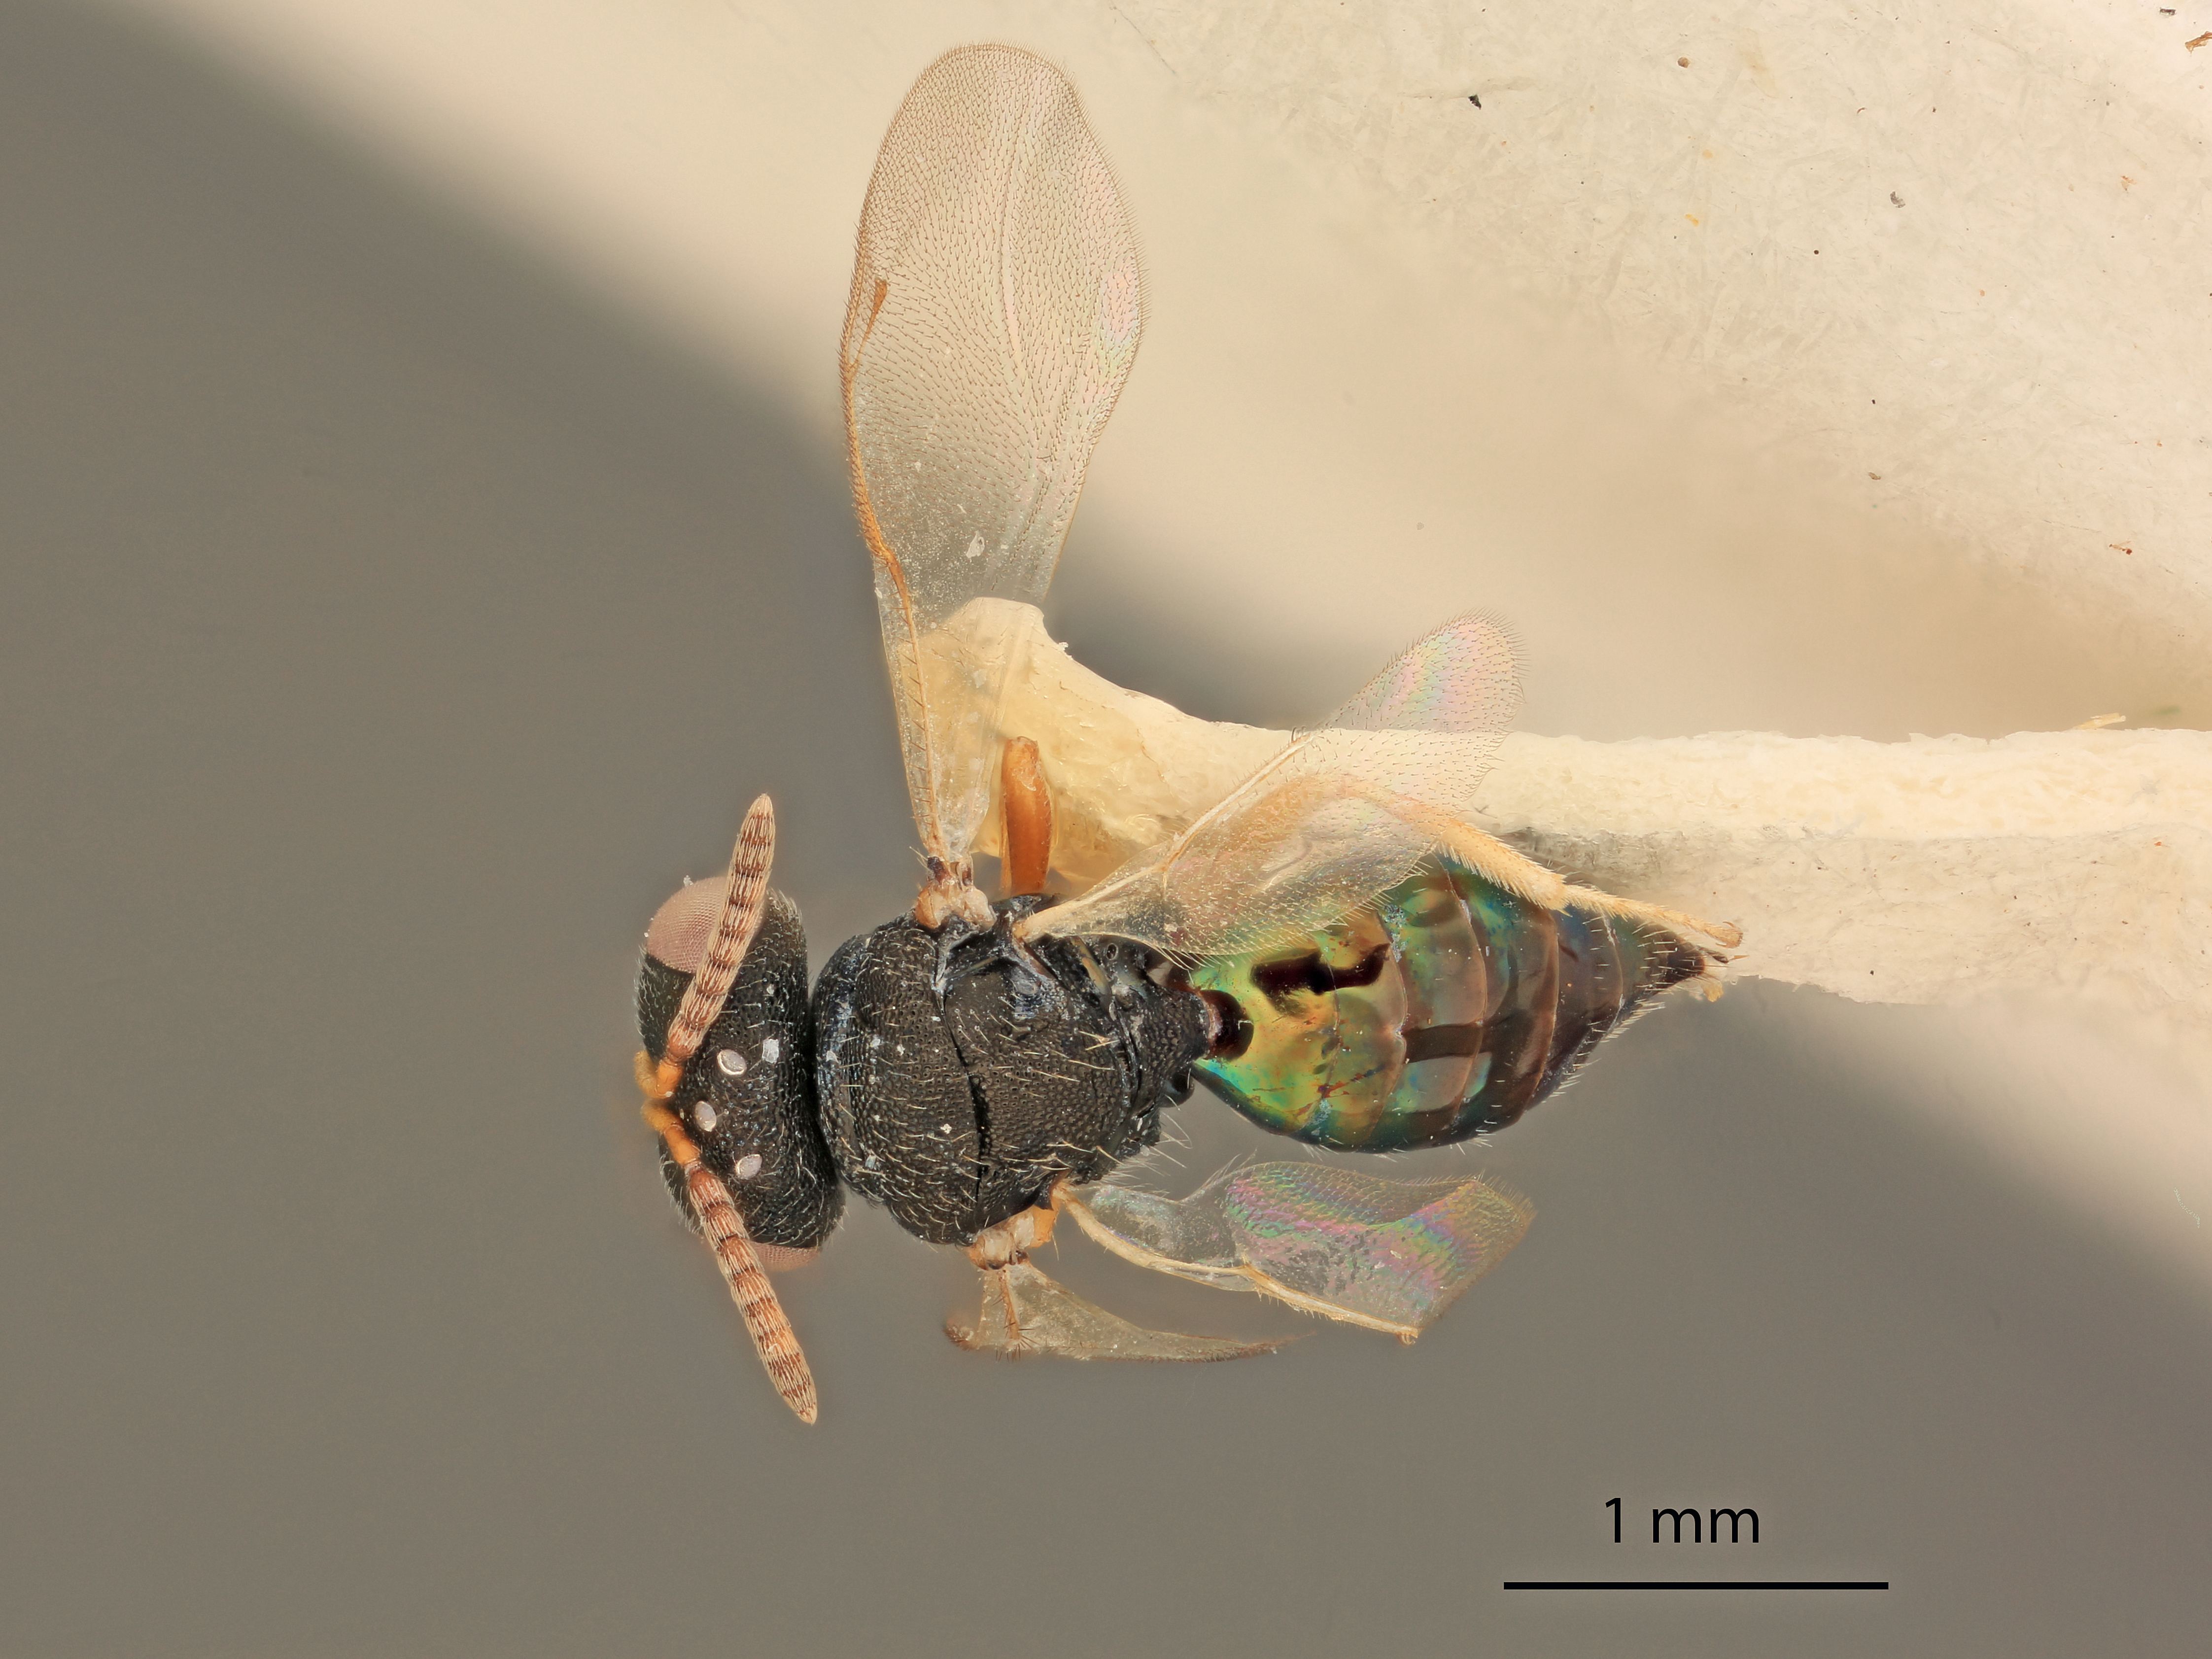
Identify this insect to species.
Lenka smithi
